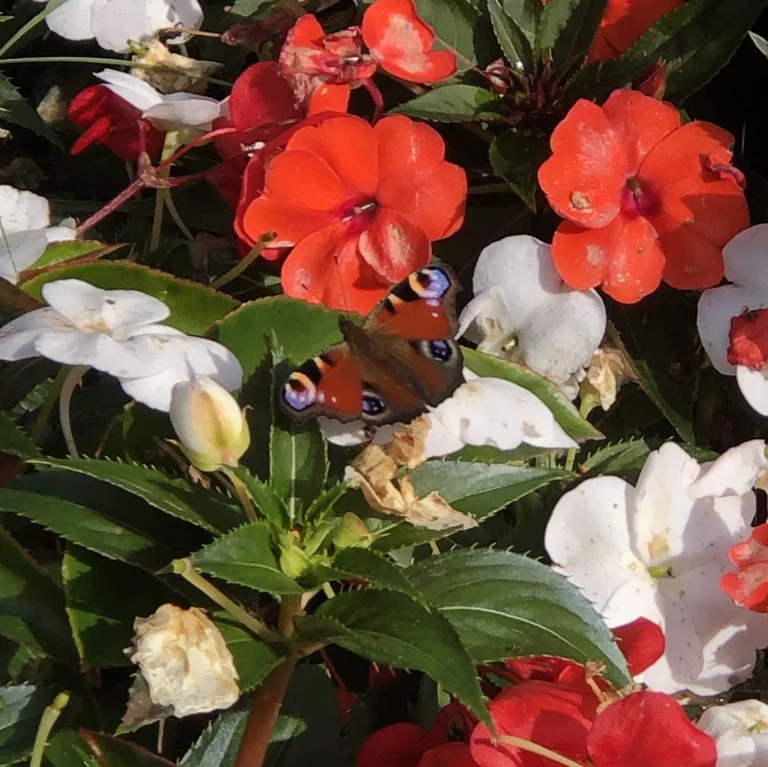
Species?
Aglais io
